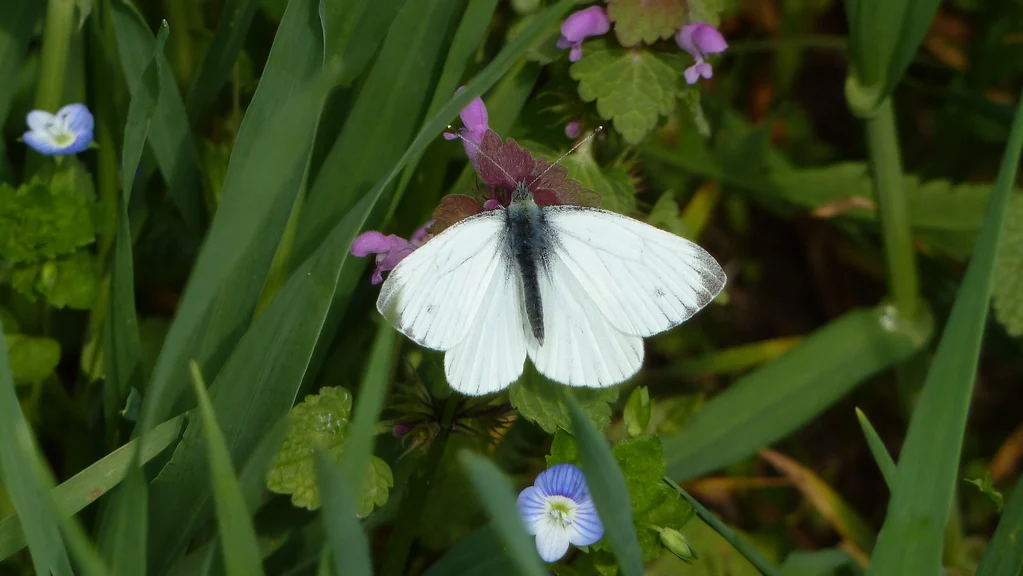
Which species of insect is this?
Pieris napi
